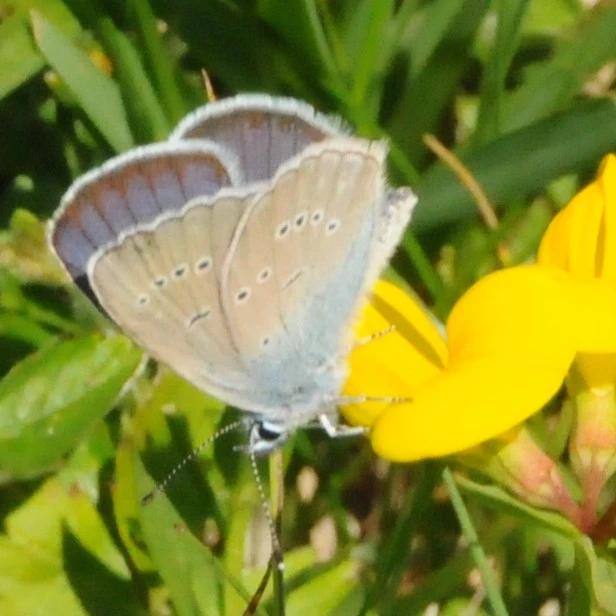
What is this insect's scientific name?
Cyaniris semiargus
